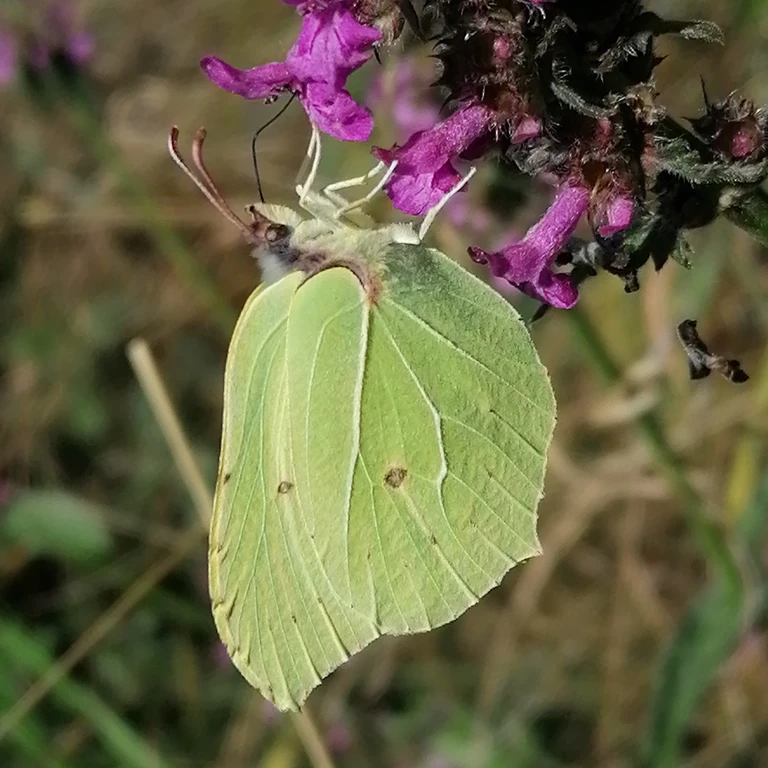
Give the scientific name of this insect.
Gonepteryx rhamni
